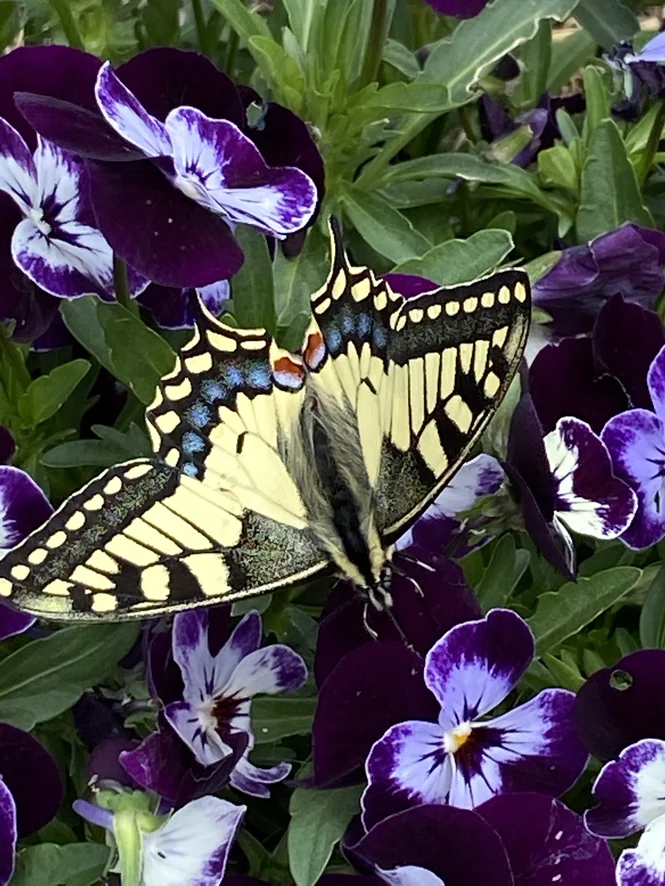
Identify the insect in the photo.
Papilio machaon
